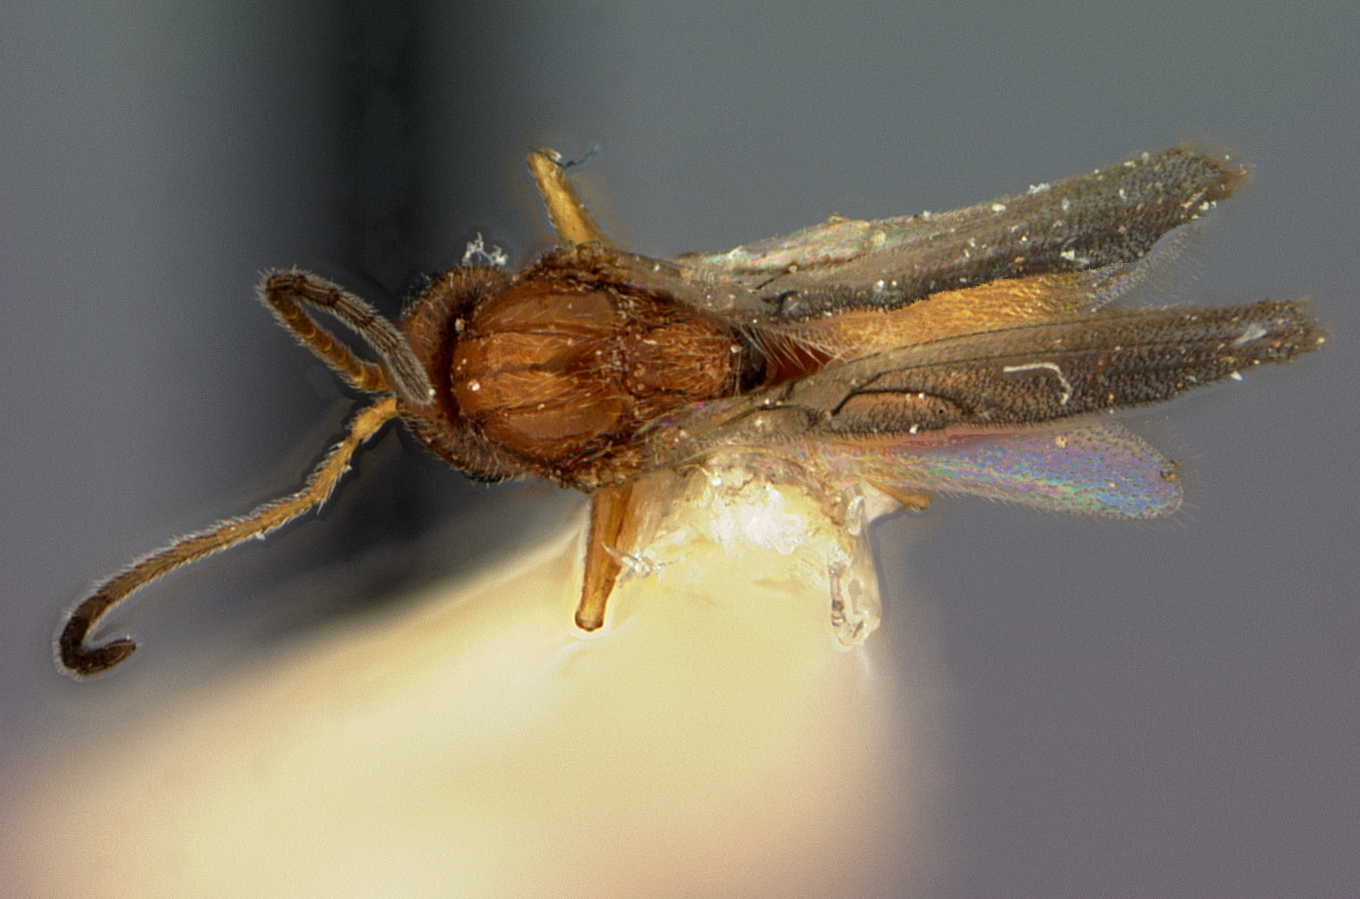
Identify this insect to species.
Andricus bakkeri
